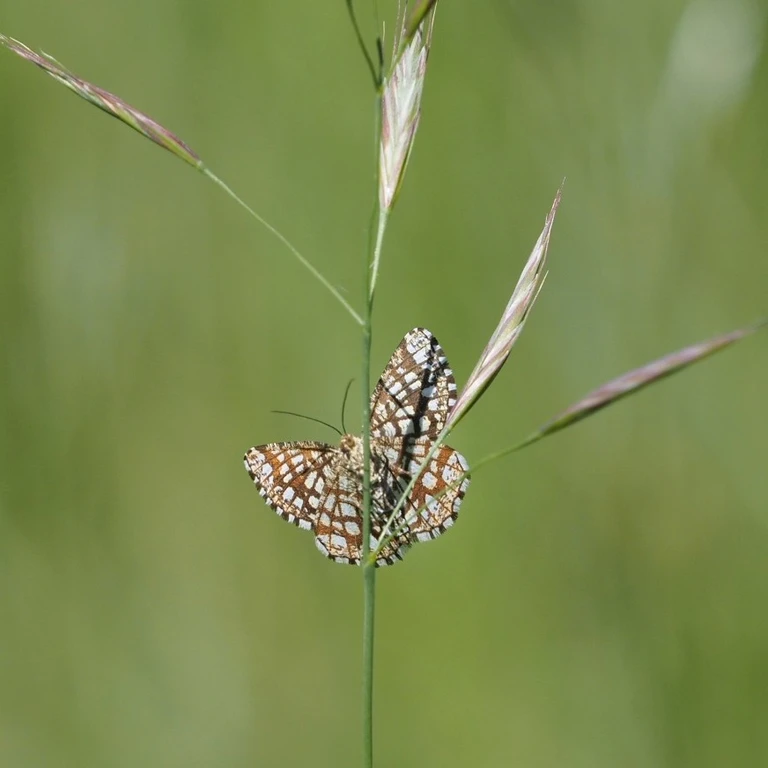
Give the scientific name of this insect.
Chiasmia clathrata
